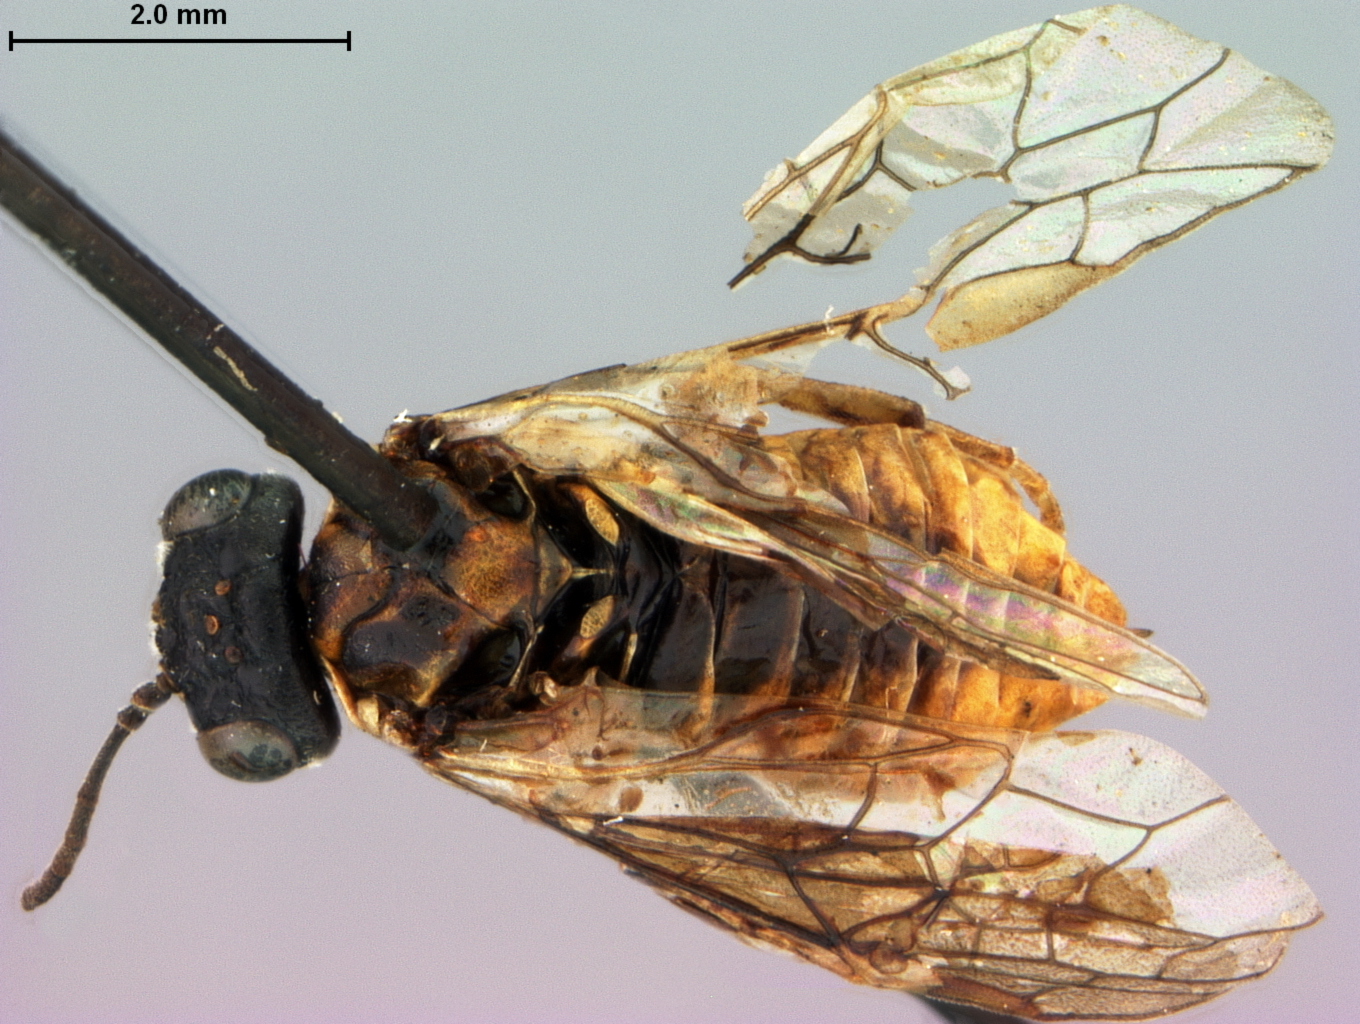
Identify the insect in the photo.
Periclista plesia
